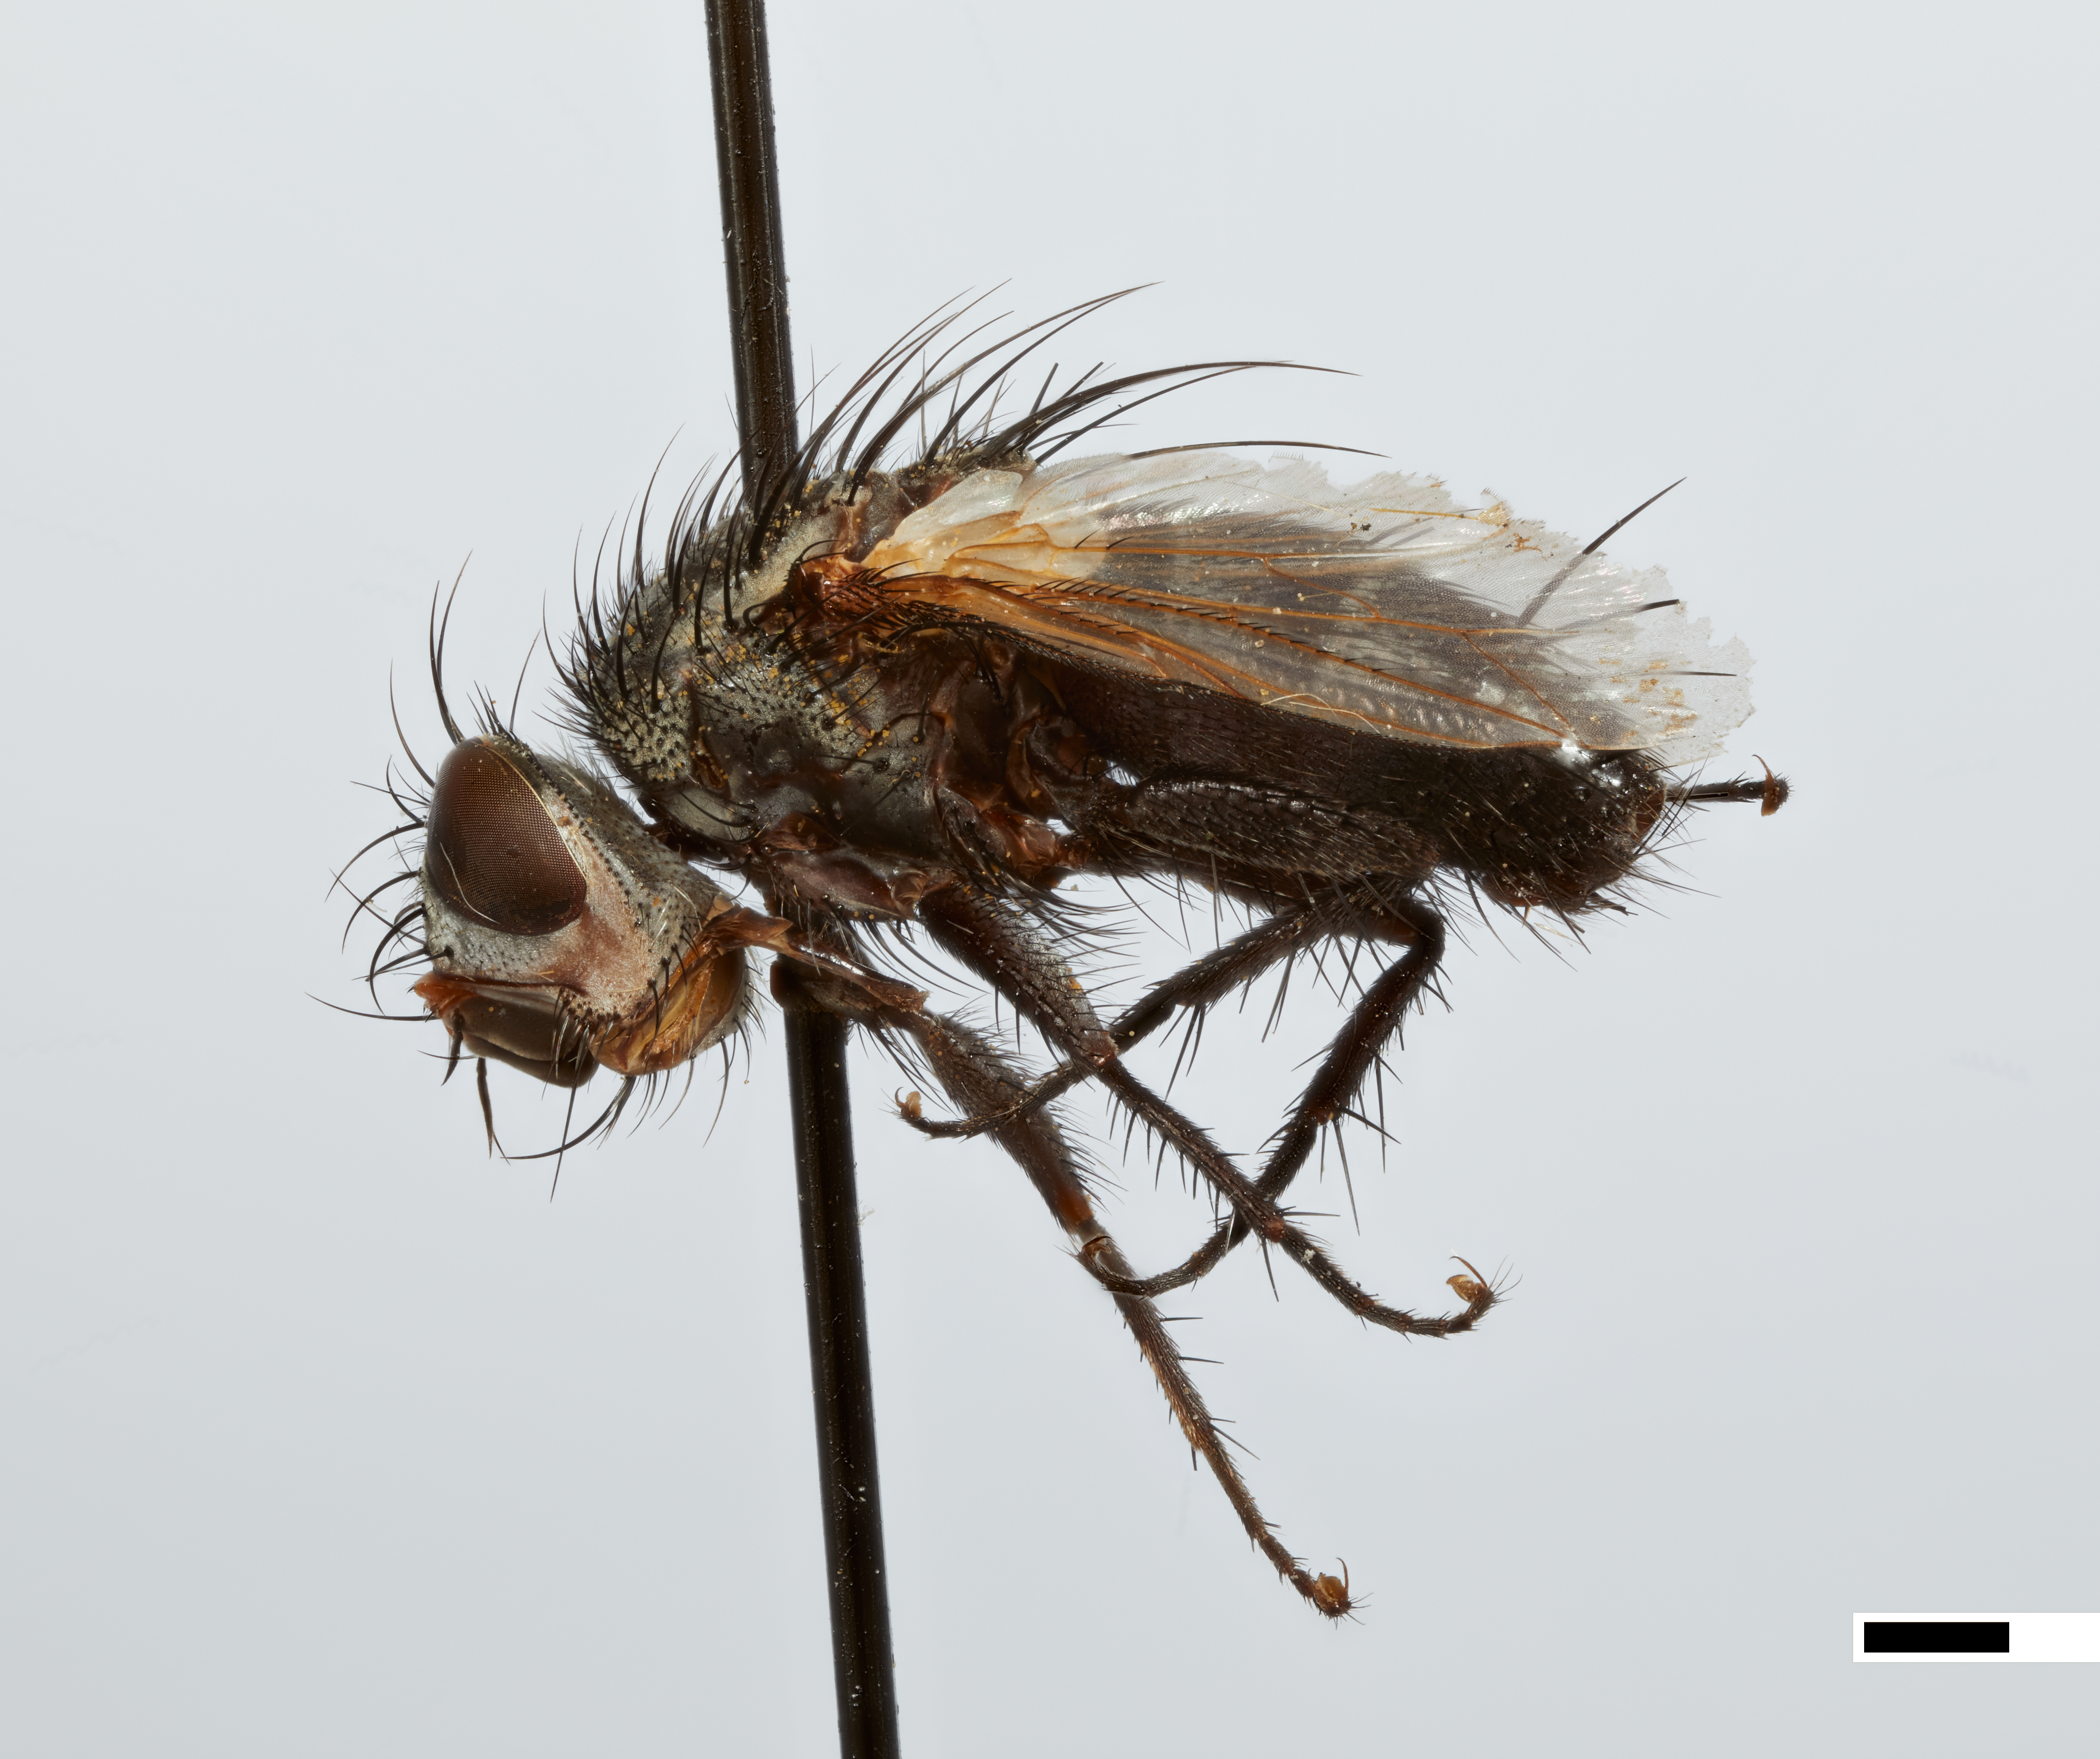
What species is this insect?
Sthenopleura latifrons
